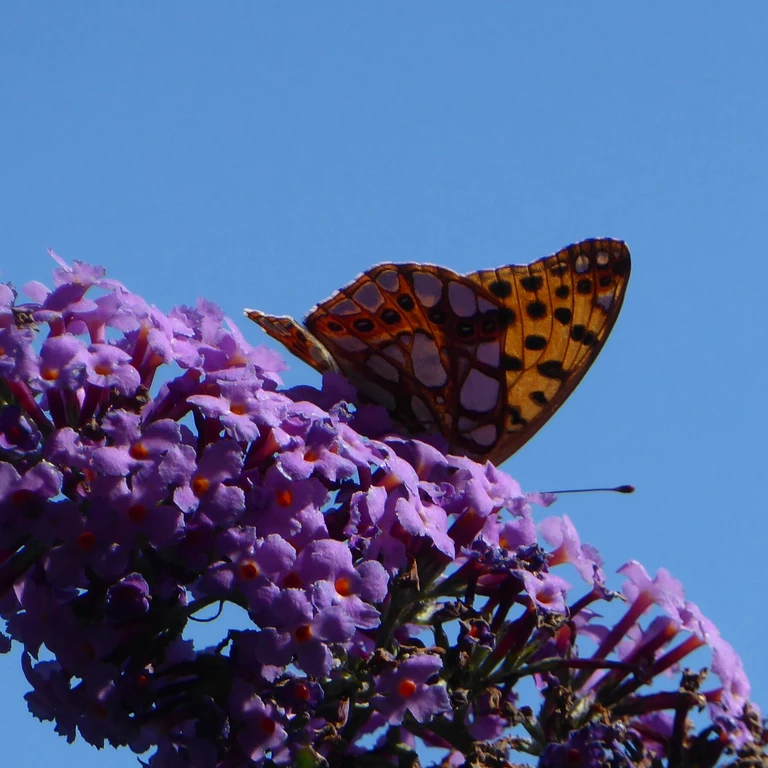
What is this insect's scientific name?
Issoria lathonia
